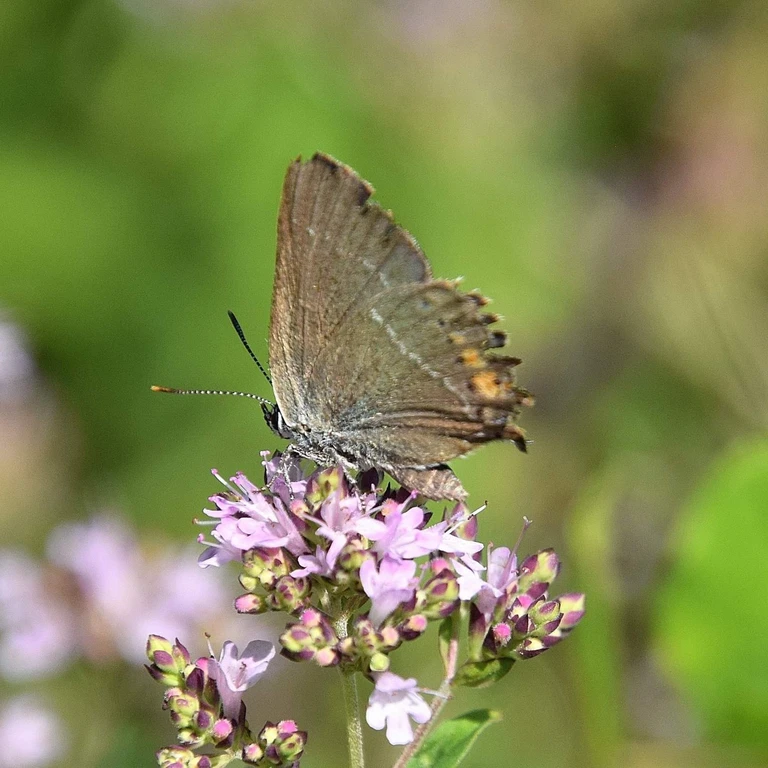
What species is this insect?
Satyrium spini (also Tuttiola spini)
